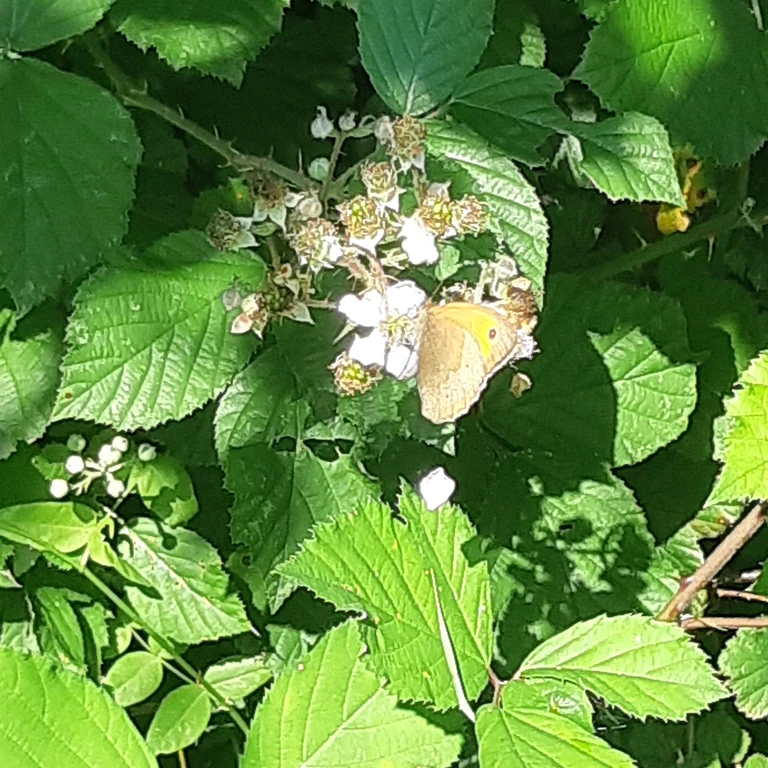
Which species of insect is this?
Maniola jurtina
